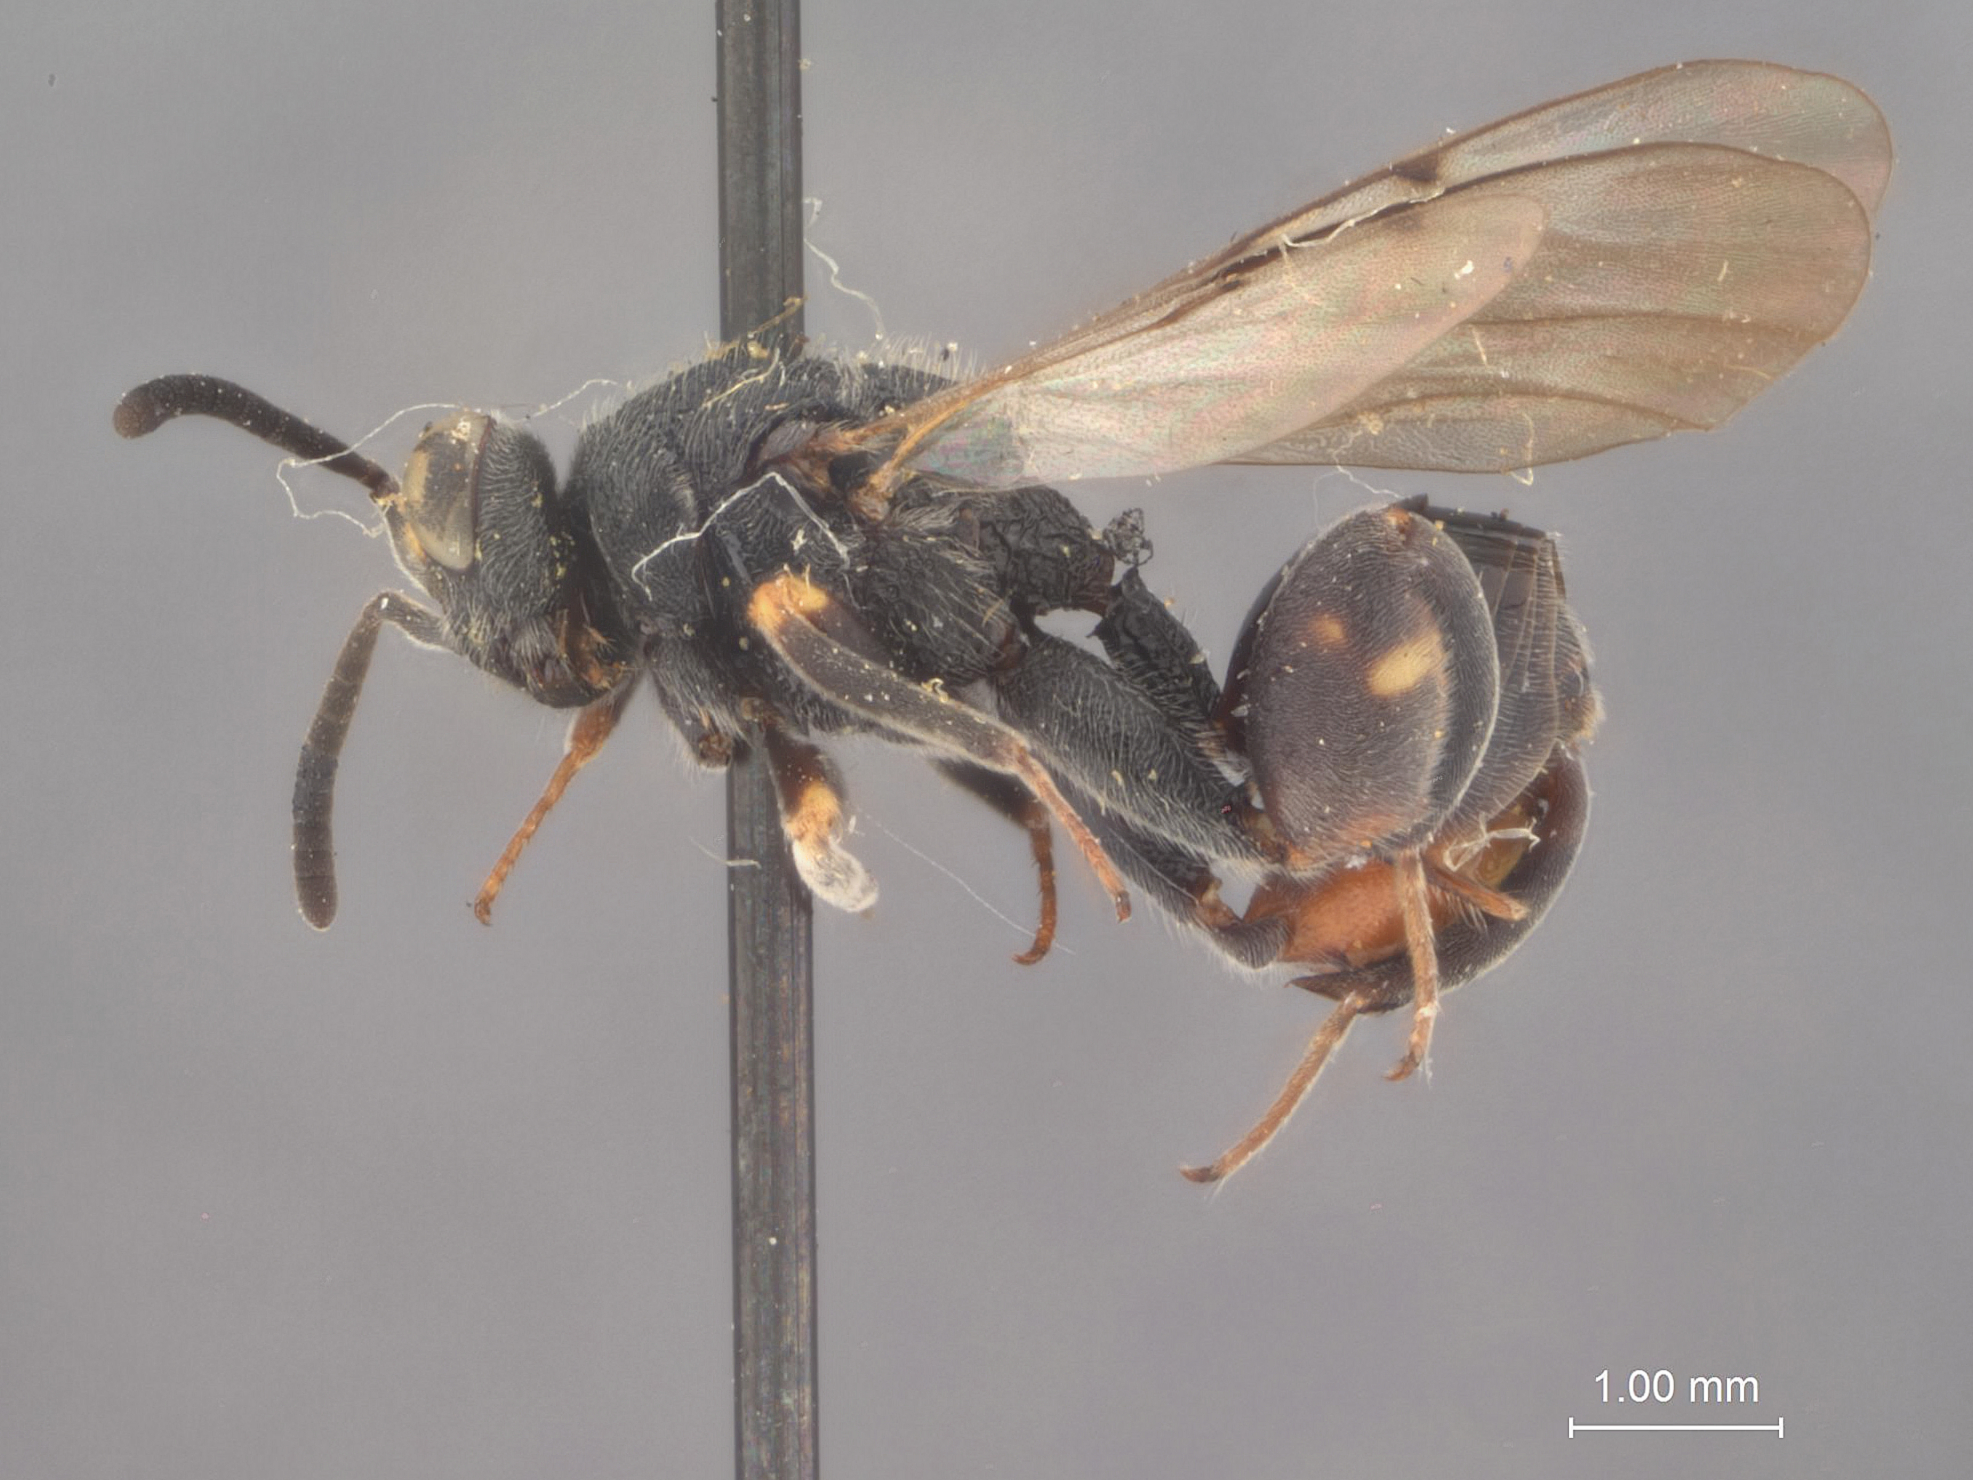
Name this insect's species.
Chalcis neptis
